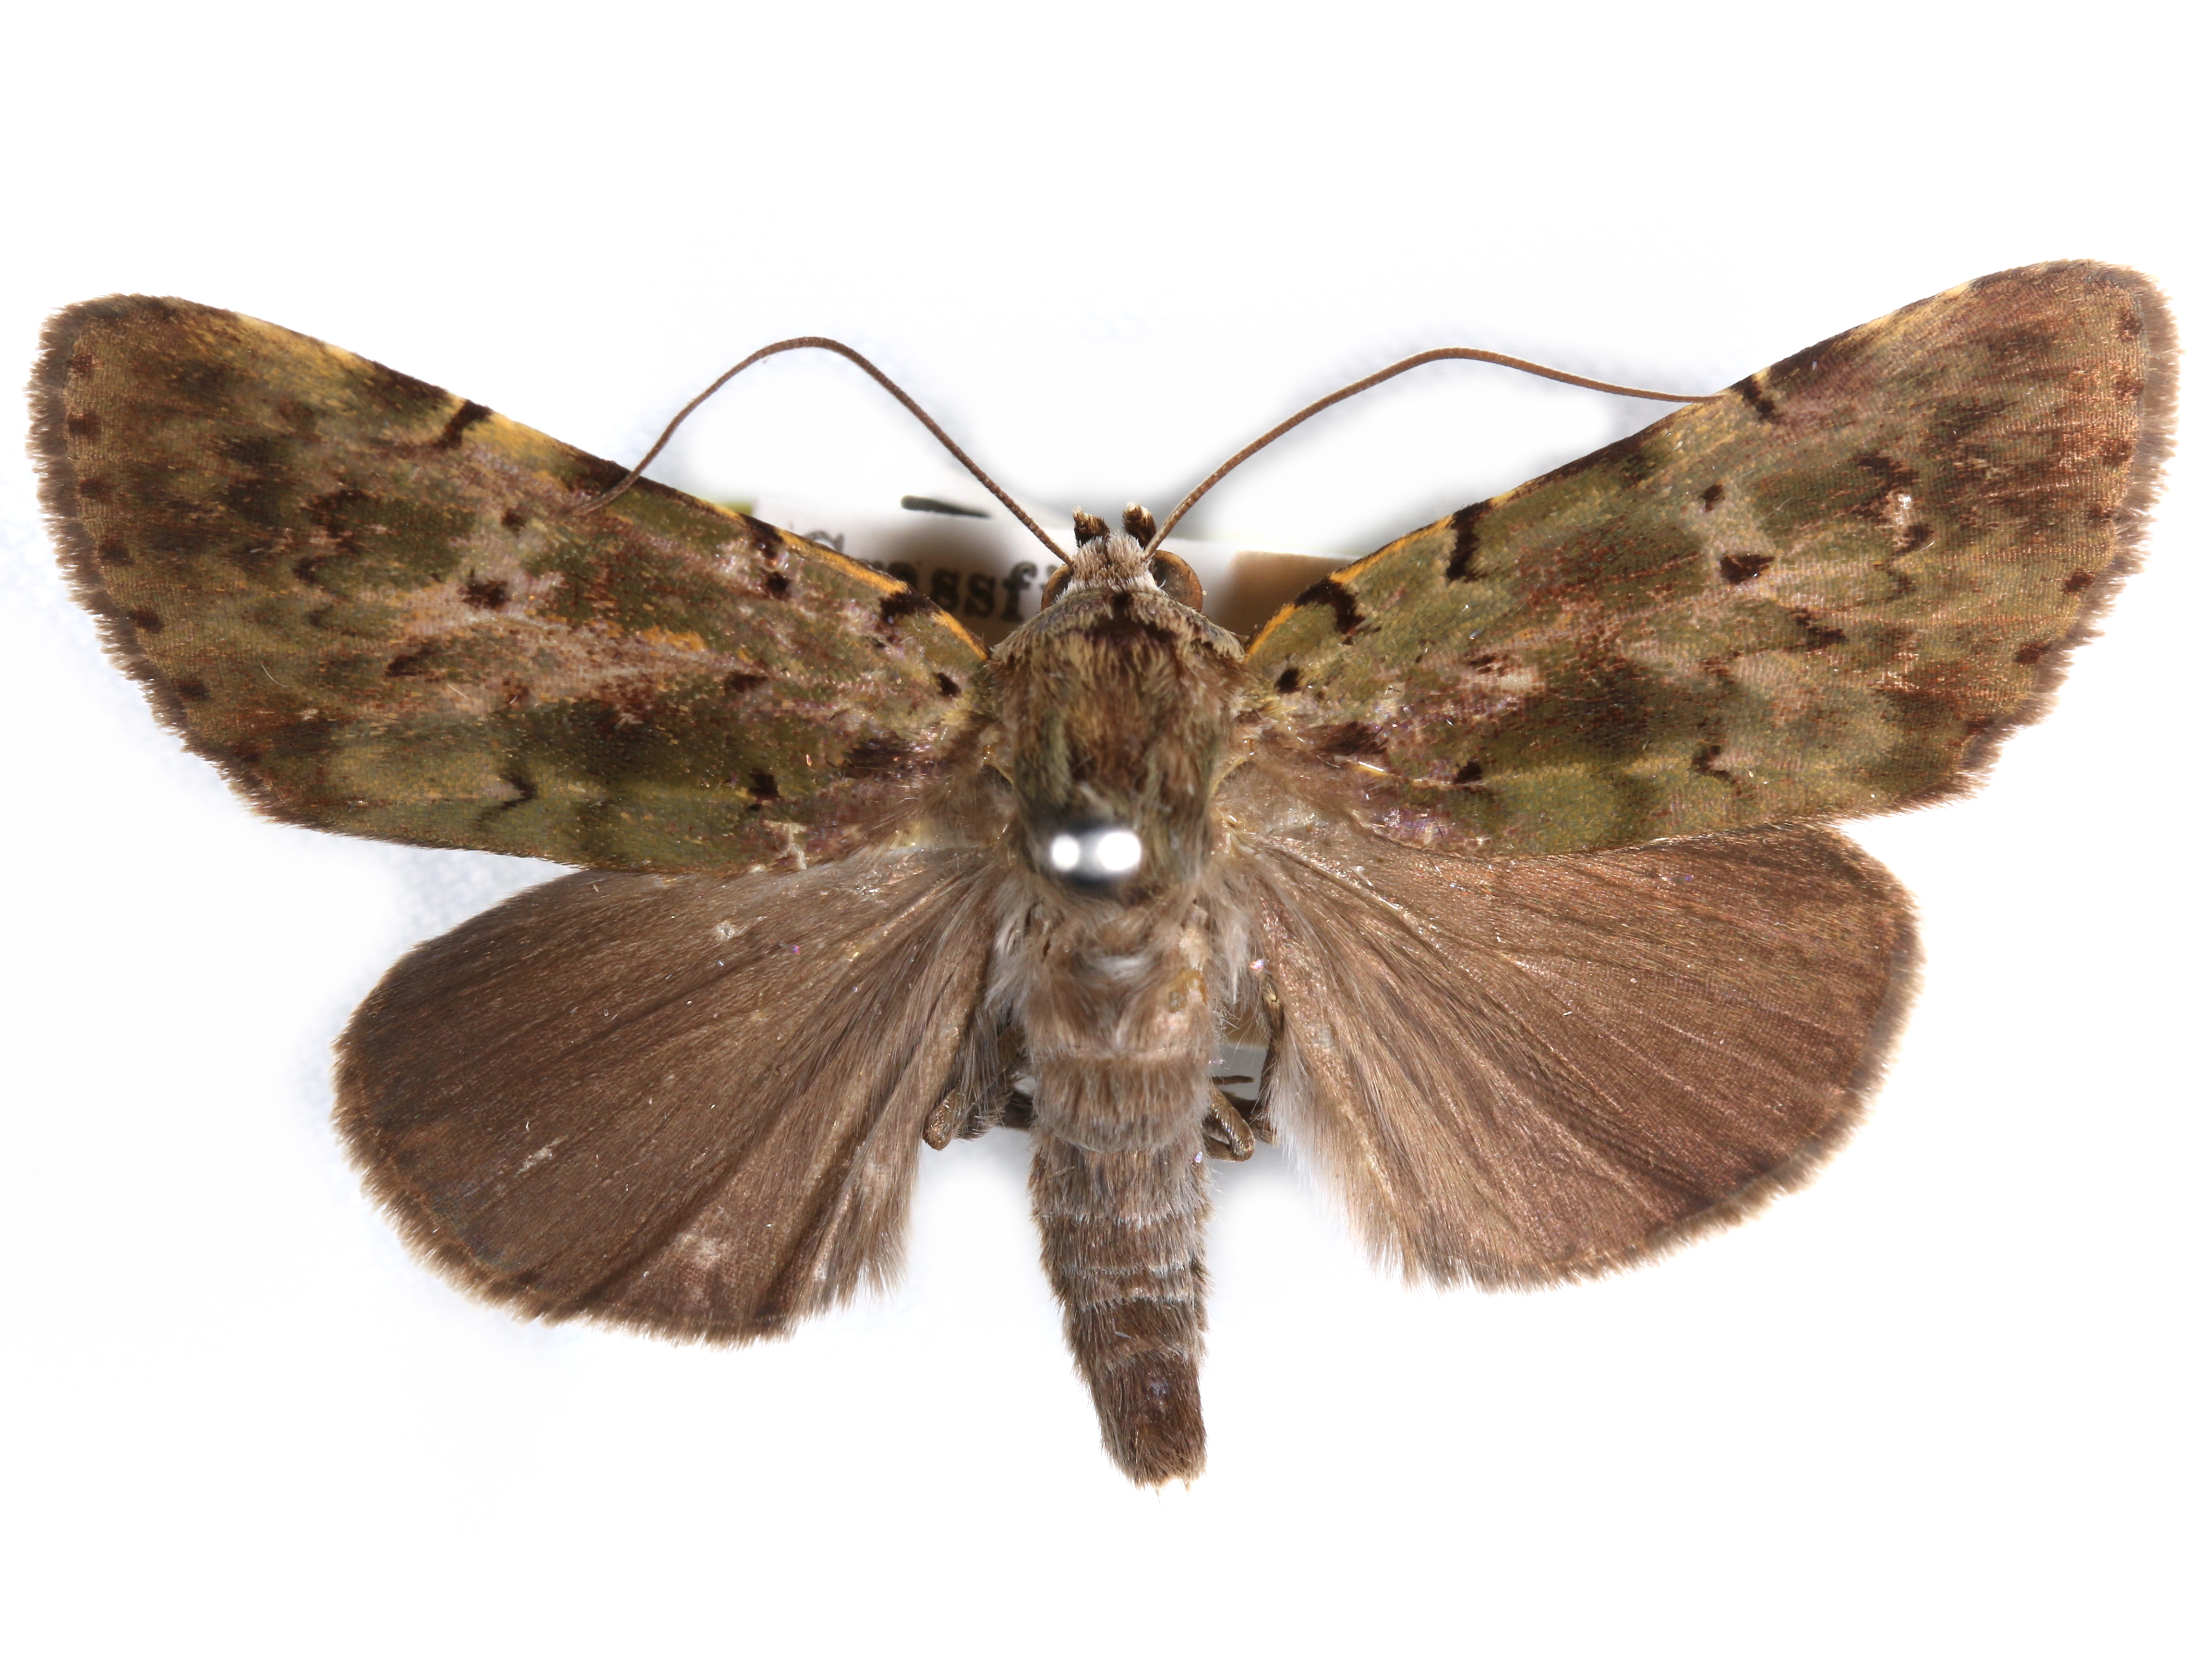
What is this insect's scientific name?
Eudrapa mollis
